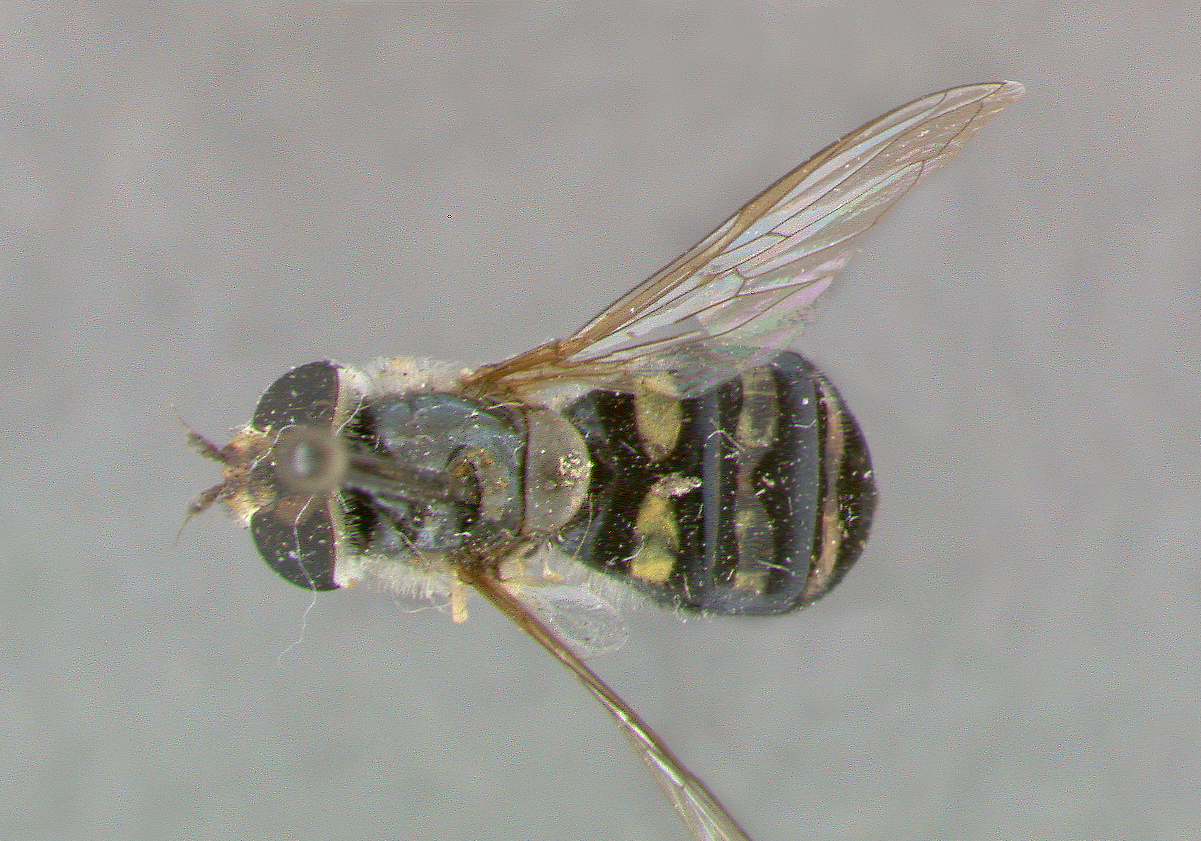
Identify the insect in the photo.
Syrphus meadii
